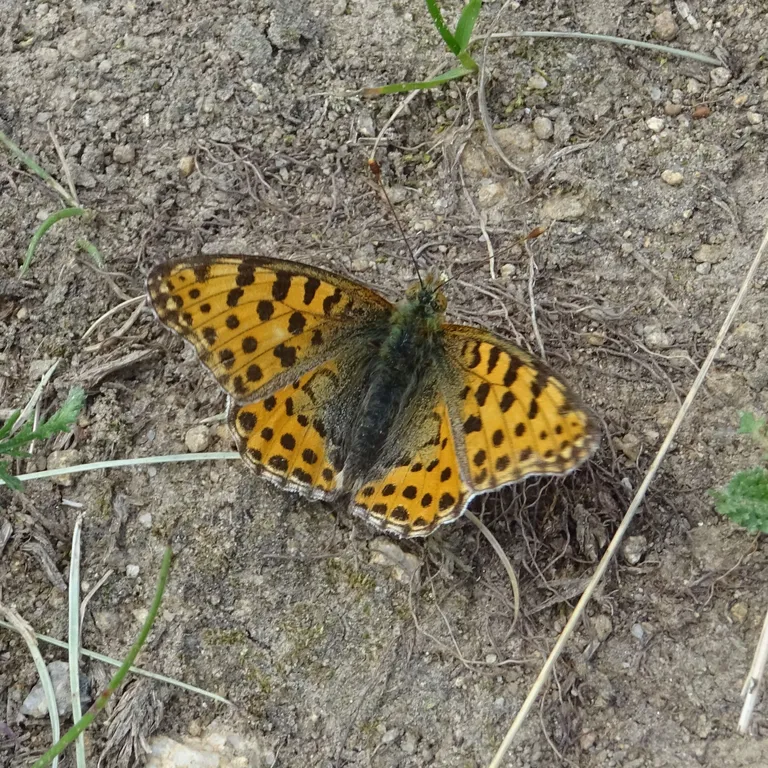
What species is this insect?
Issoria lathonia
